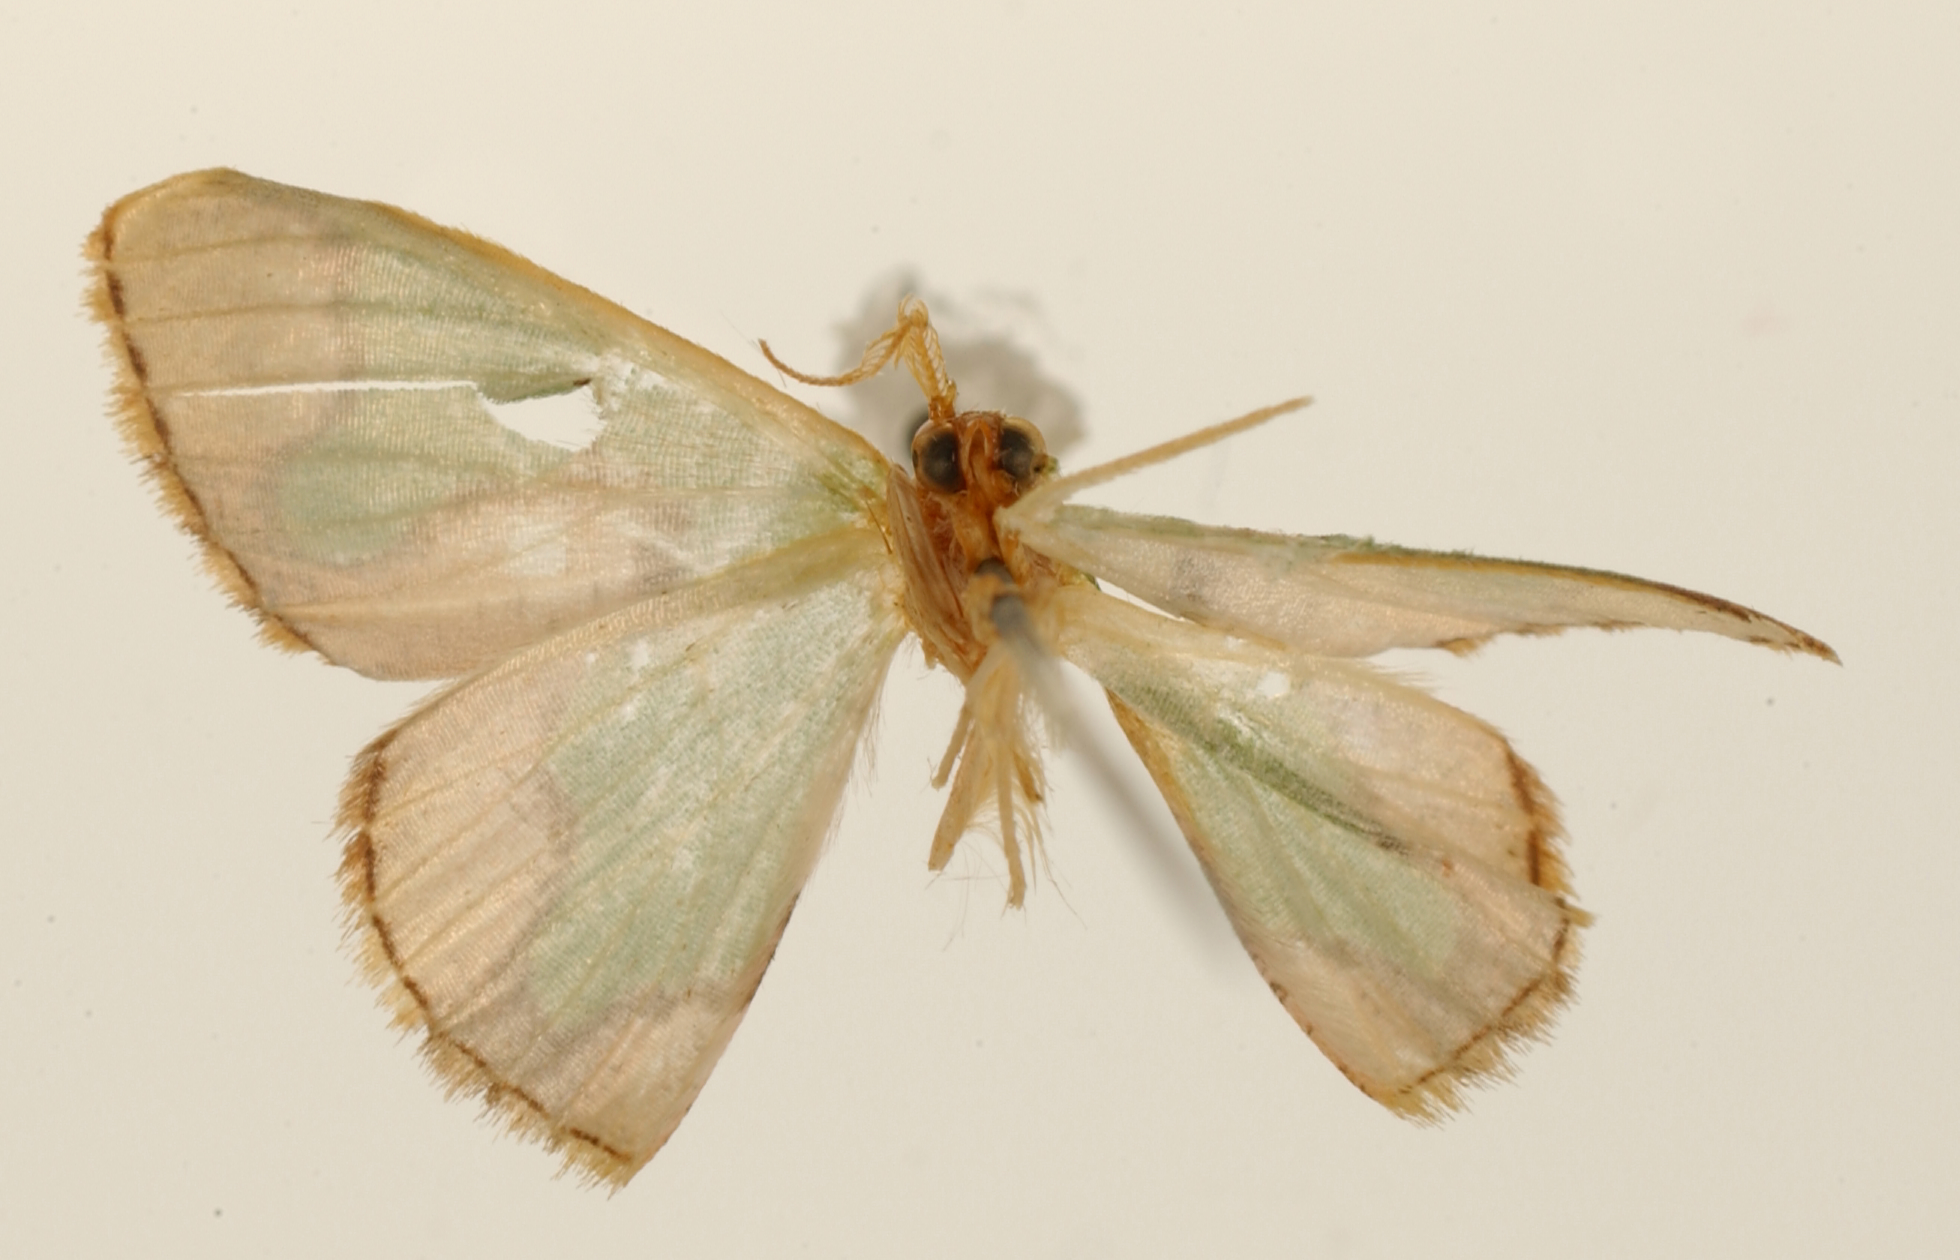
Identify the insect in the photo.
Racheolopha rubescens
